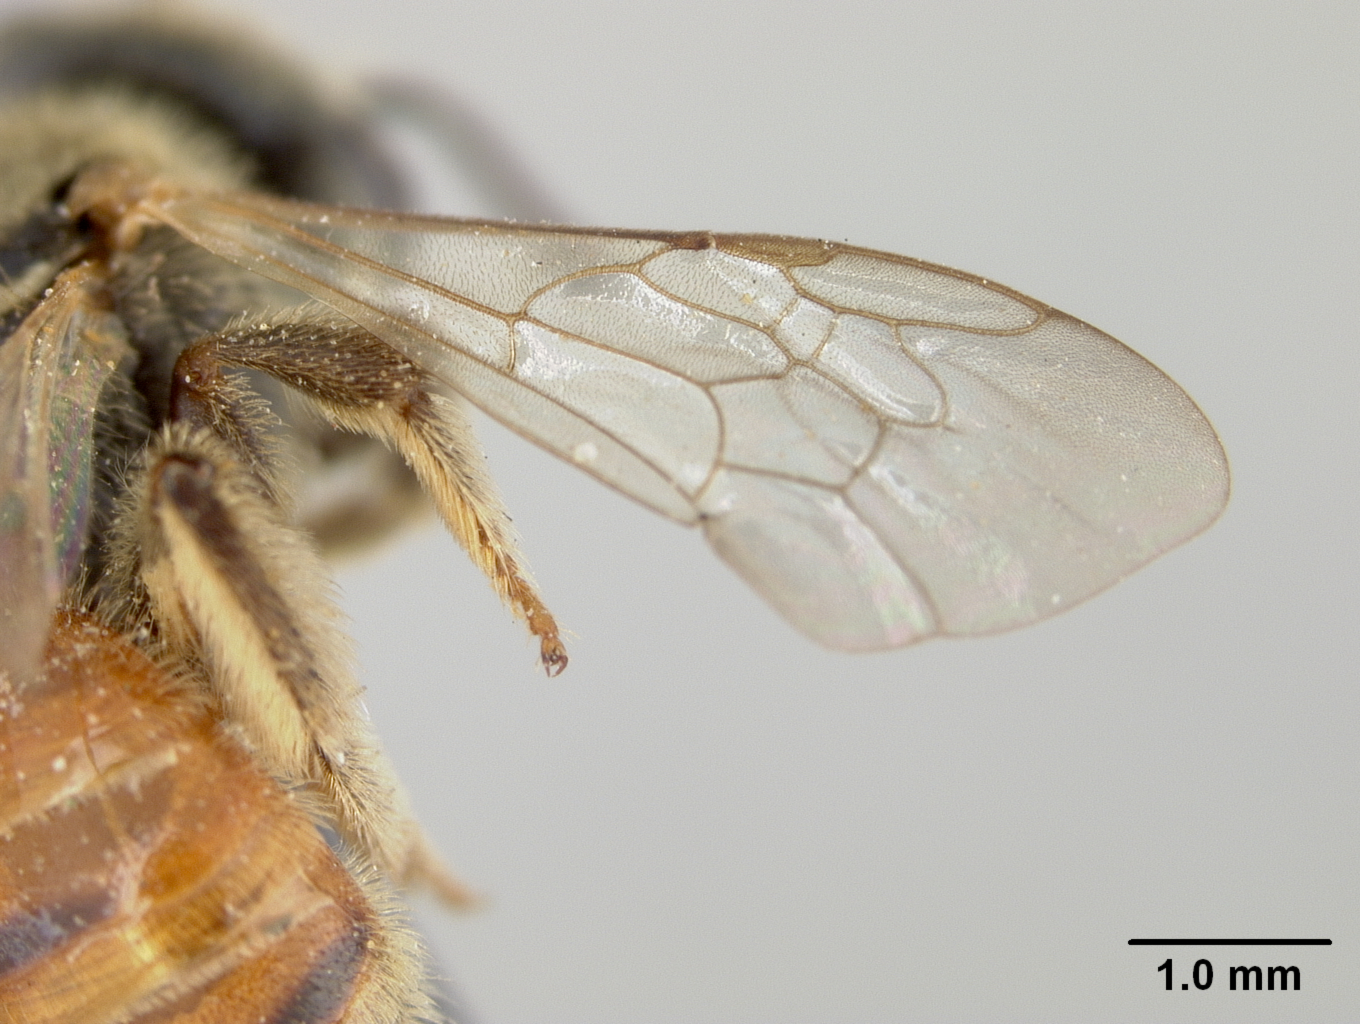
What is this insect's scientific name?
Nomia chaprensis
